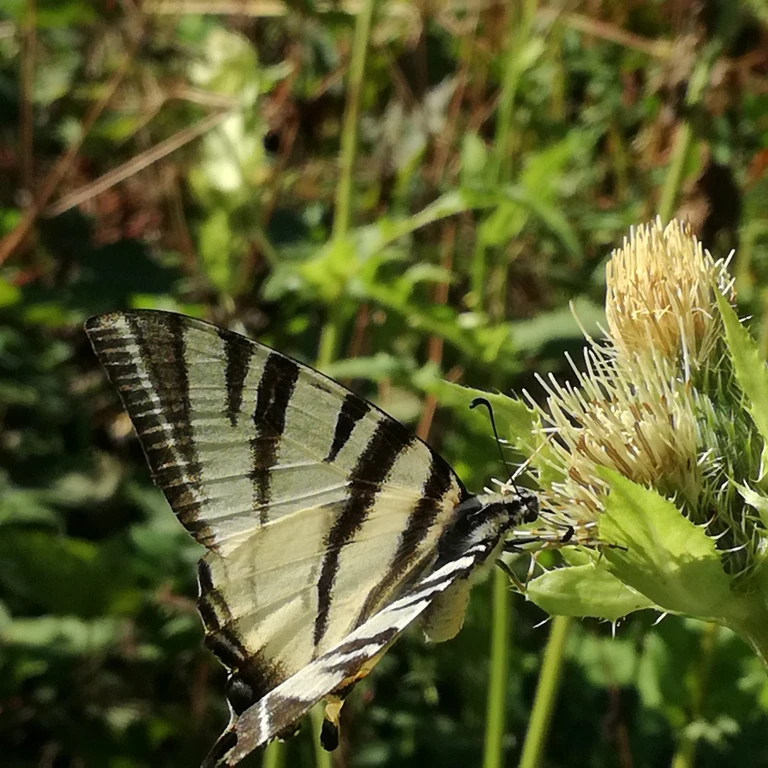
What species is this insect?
Iphiclides podalirius
